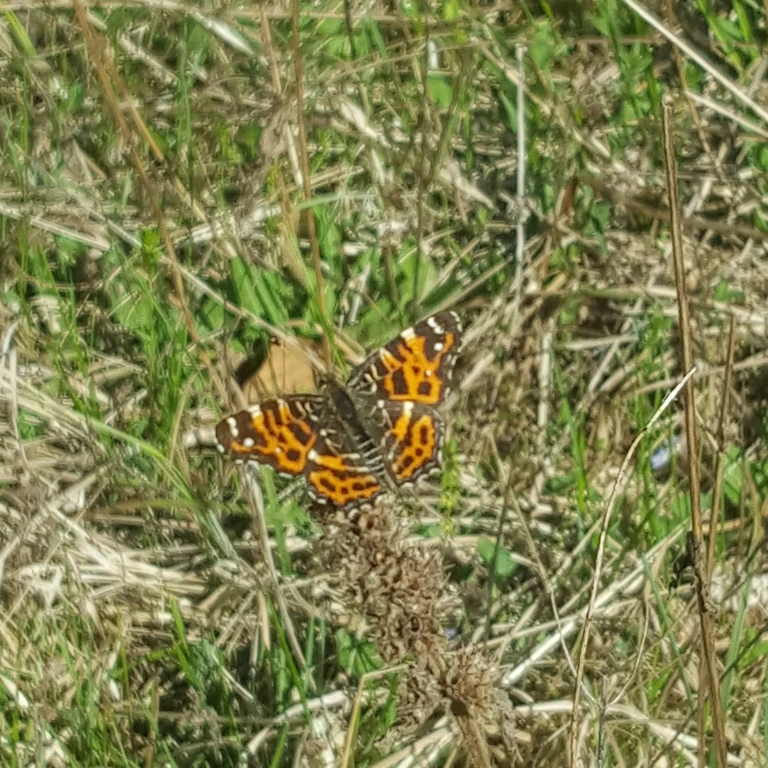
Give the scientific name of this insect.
Araschnia levana
